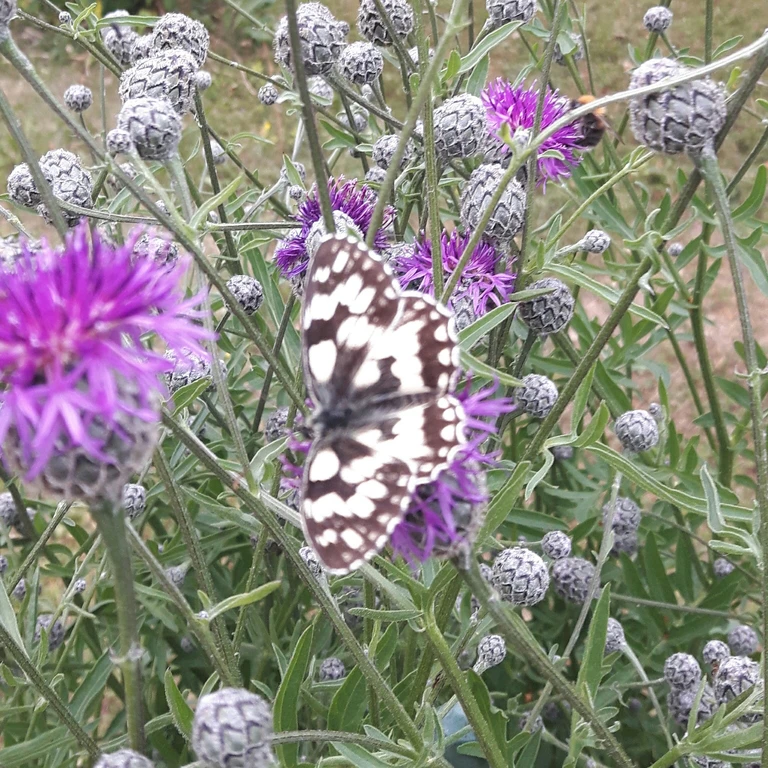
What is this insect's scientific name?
Melanargia galathea
